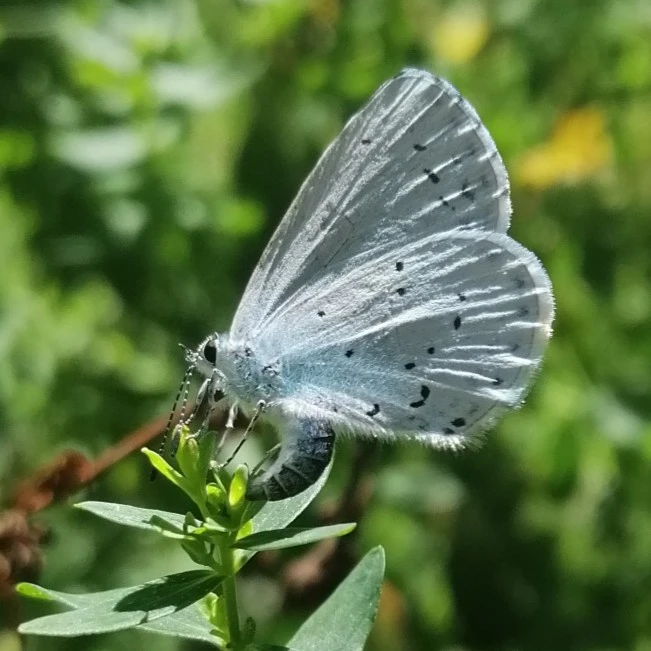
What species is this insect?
Celastrina argiolus
